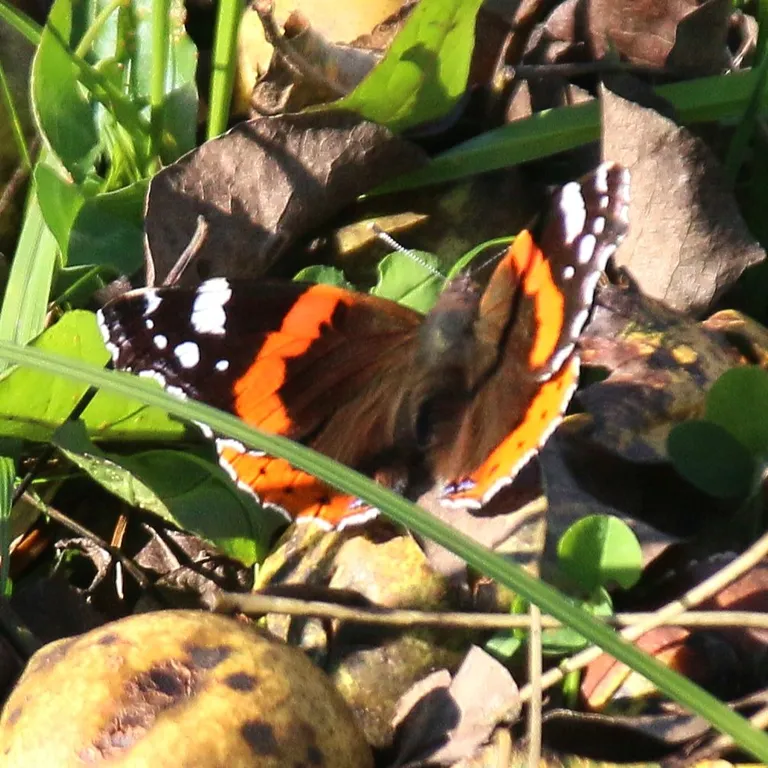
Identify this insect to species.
Vanessa atalanta
